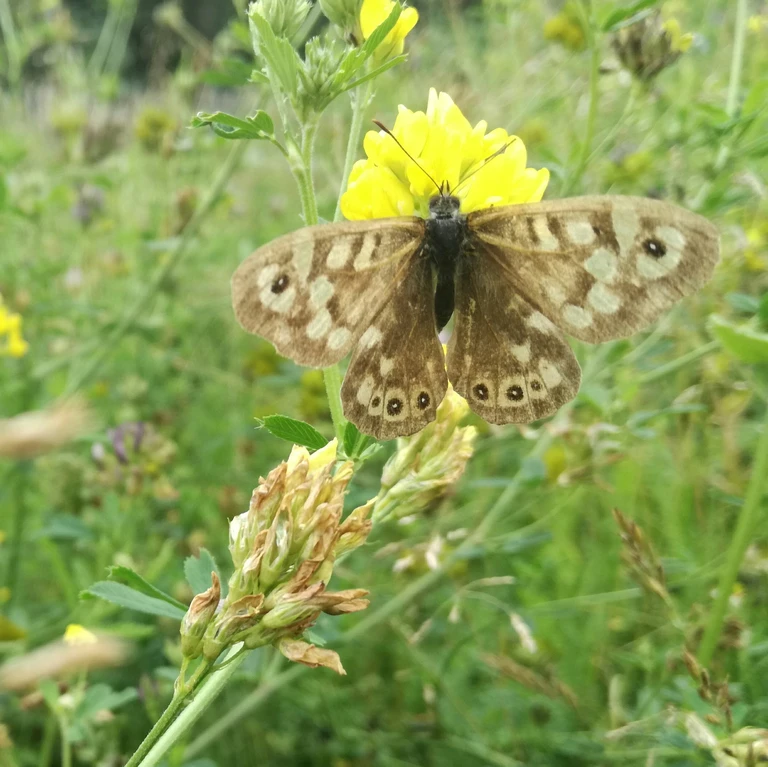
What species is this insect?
Pararge aegeria
